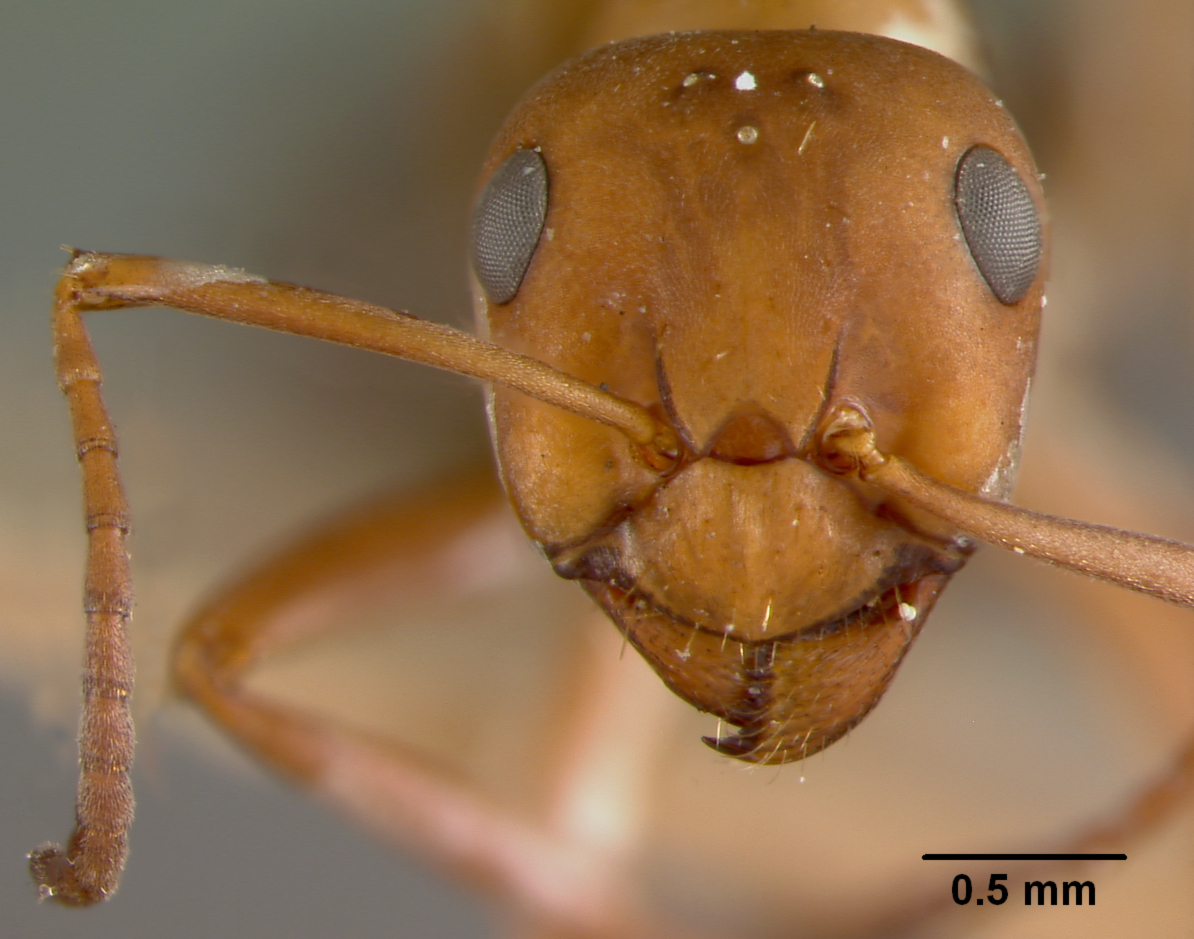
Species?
Formica microgyna
